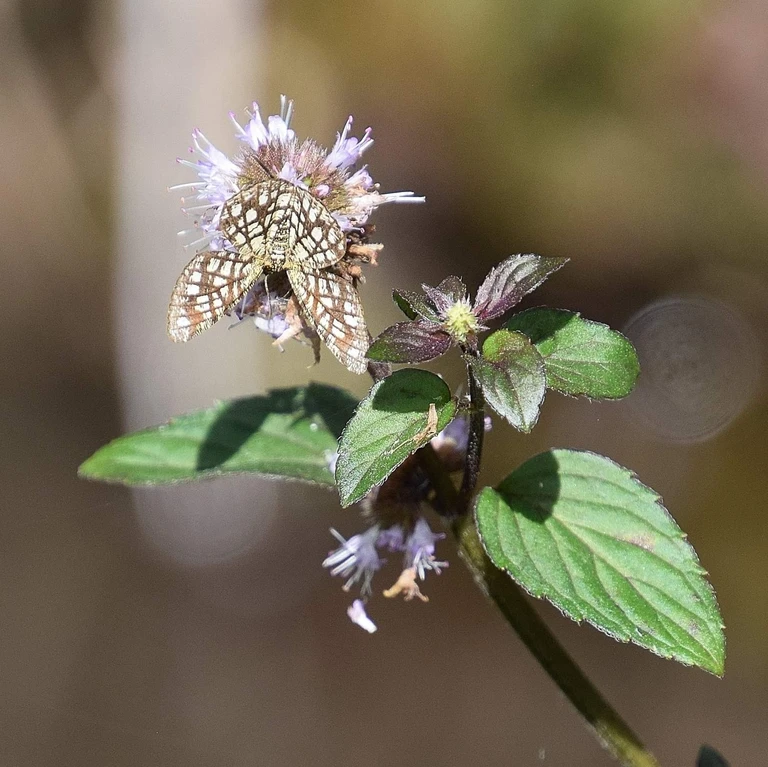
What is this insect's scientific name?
Chiasmia clathrata
